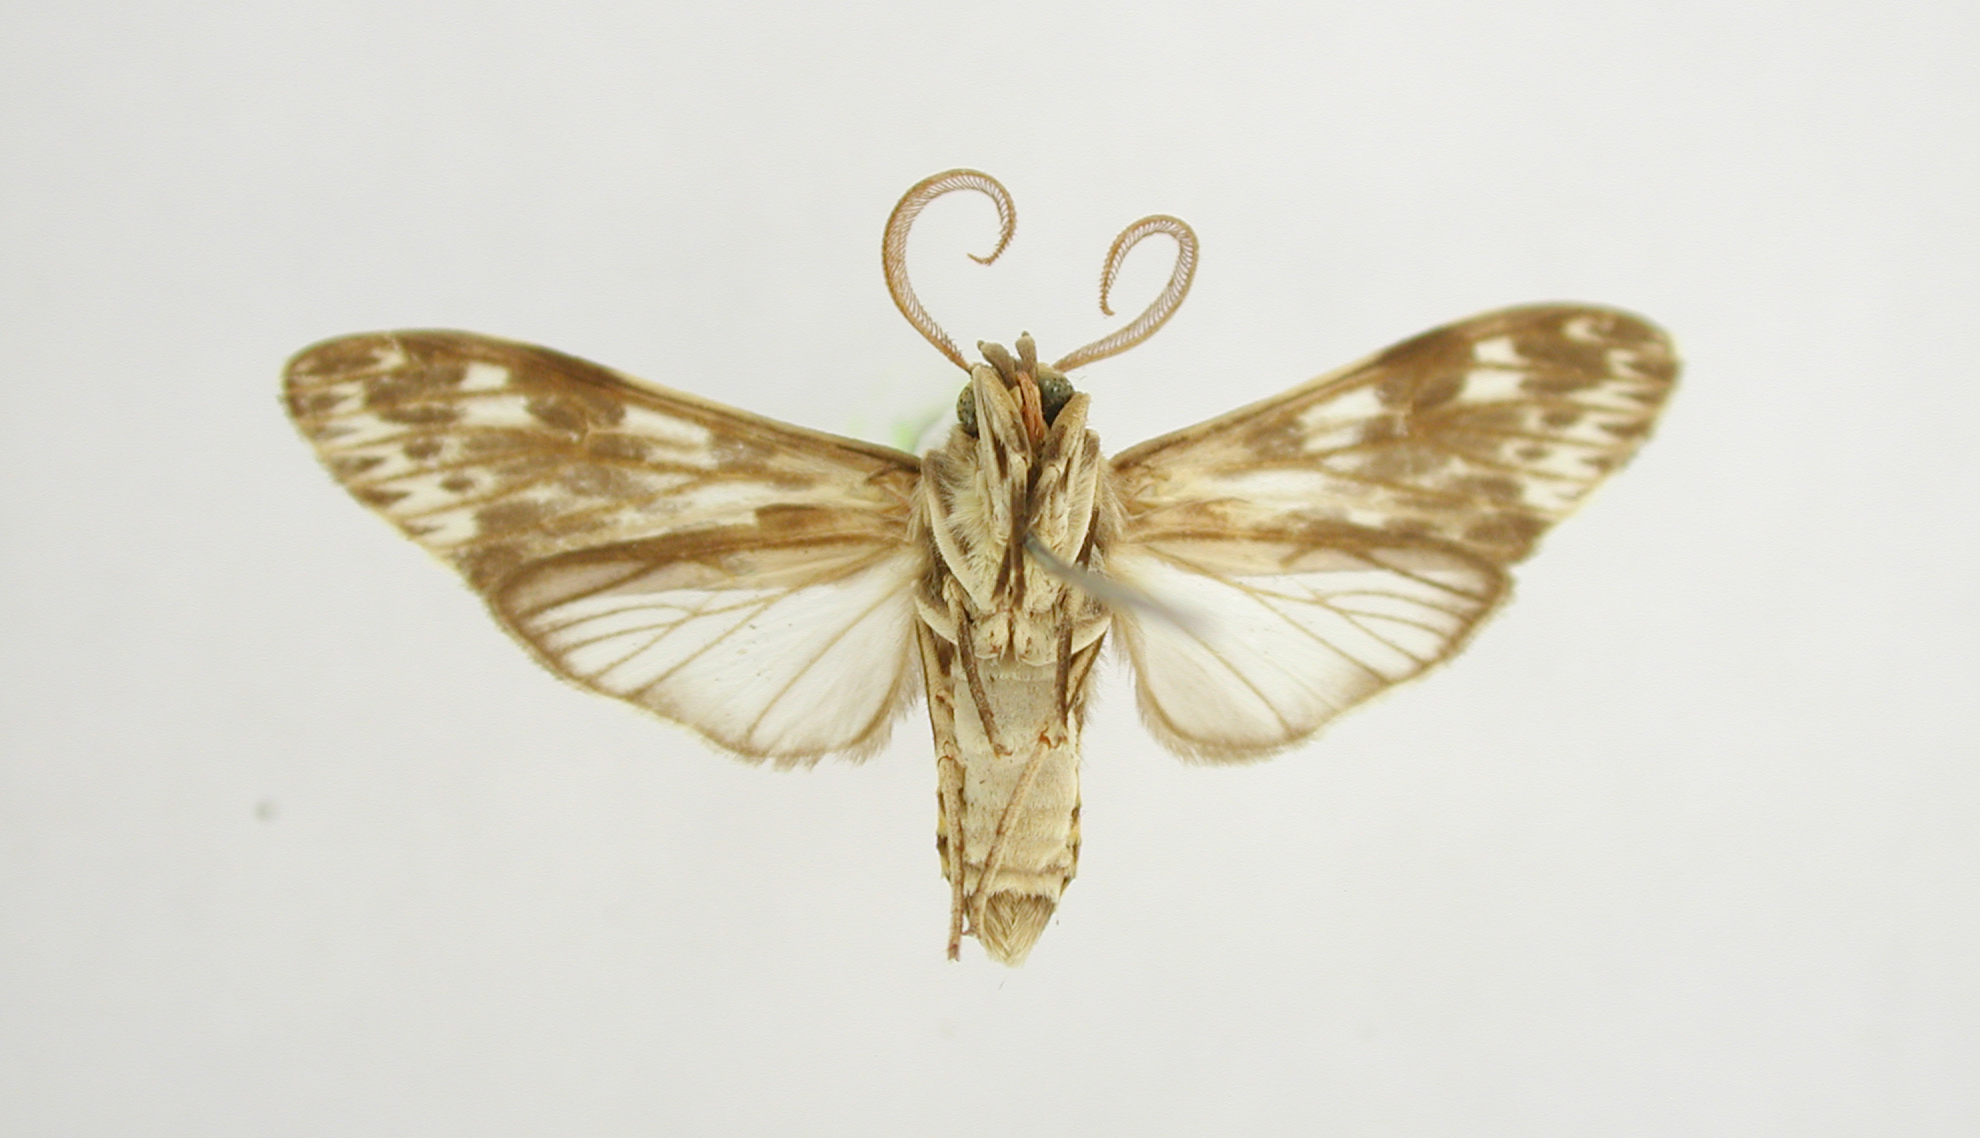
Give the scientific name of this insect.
Eucereon cubensis
